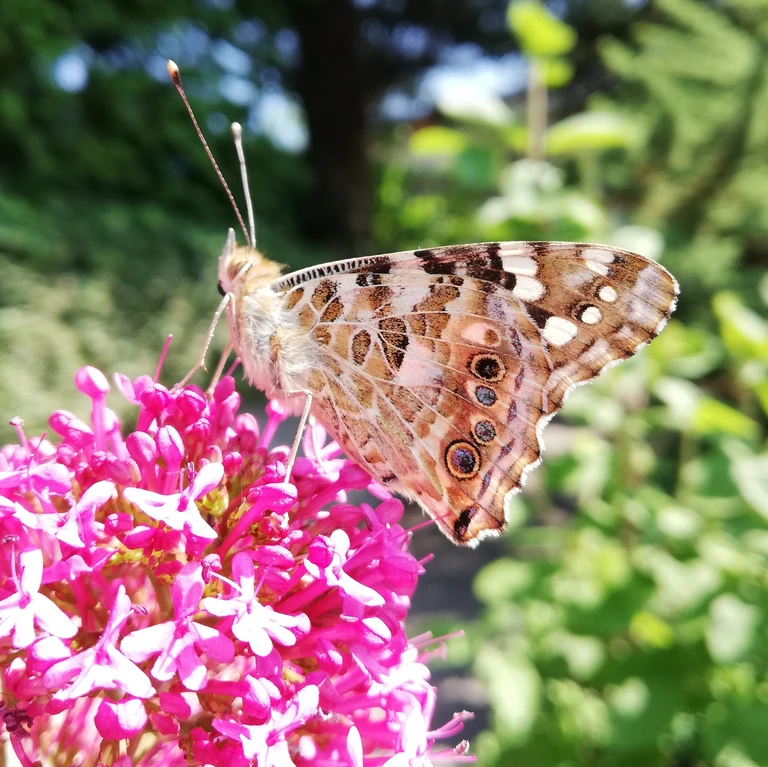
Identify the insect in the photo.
Vanessa cardui
